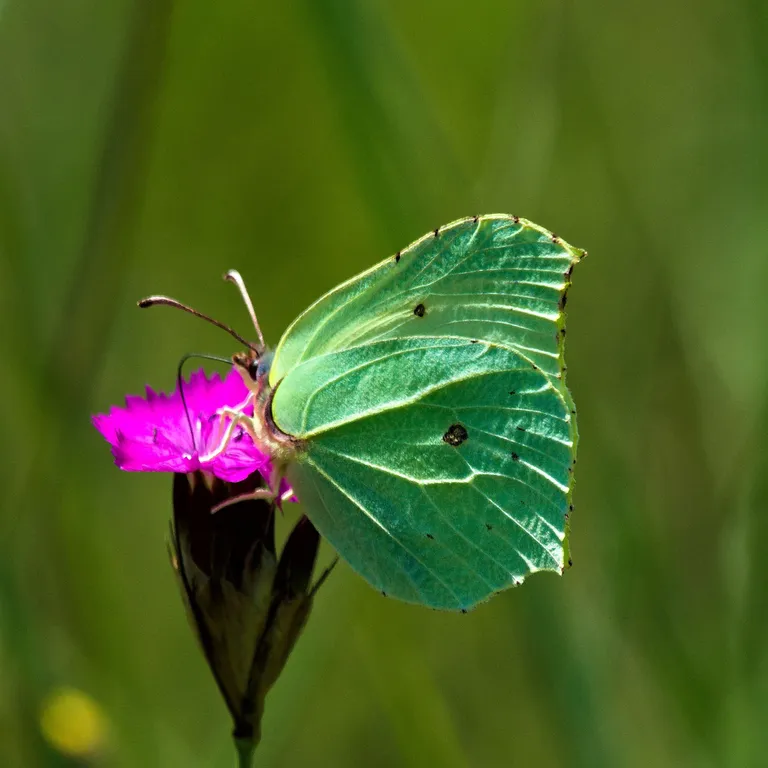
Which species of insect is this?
Gonepteryx rhamni
